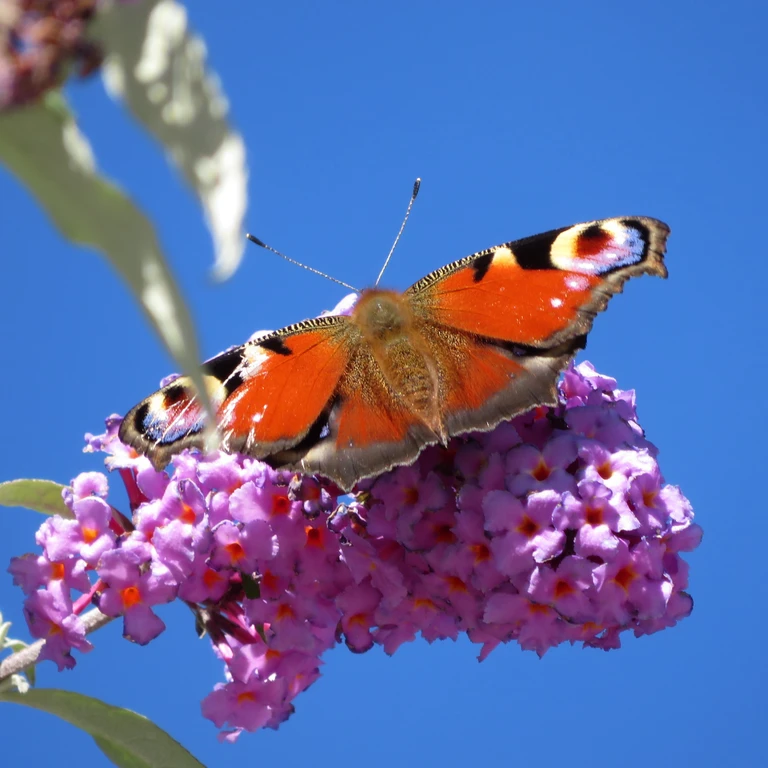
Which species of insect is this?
Aglais io
